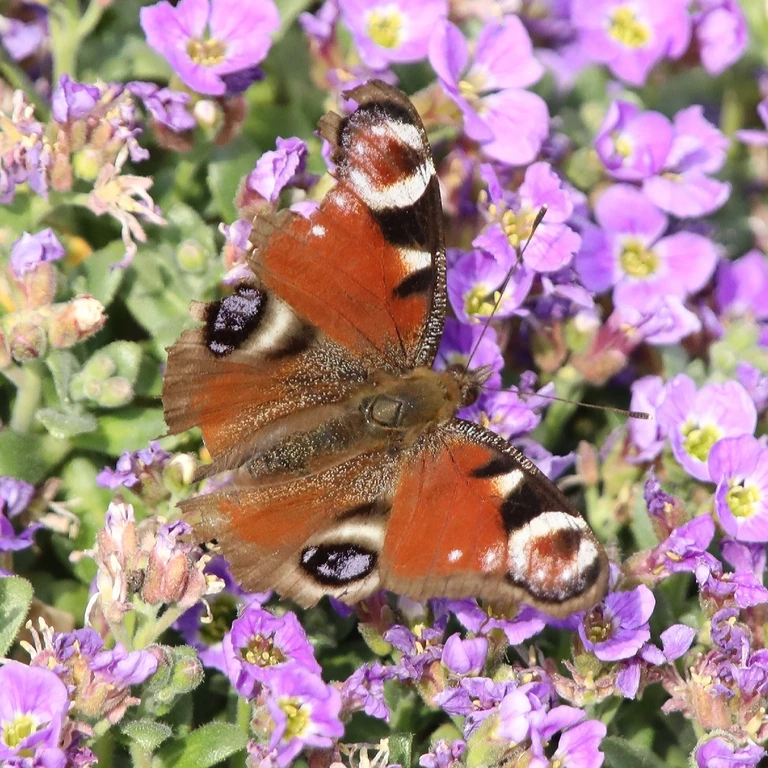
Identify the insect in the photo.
Aglais io
